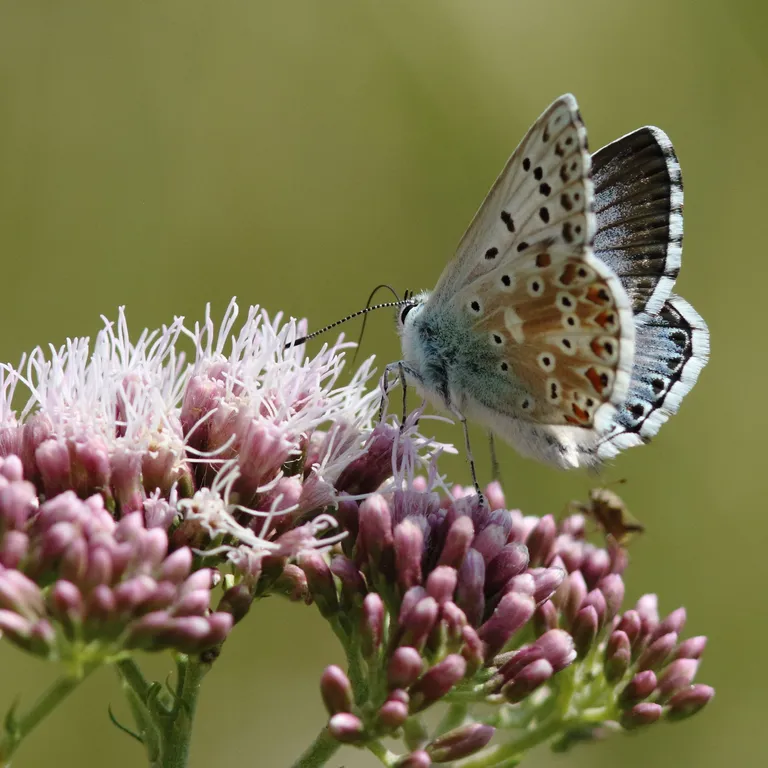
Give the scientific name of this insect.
Lysandra coridon
